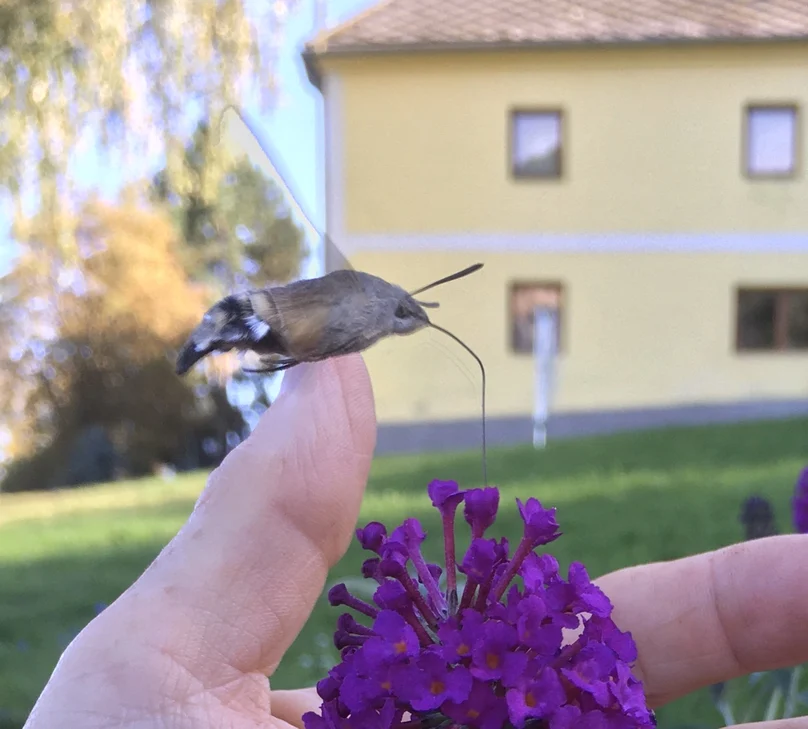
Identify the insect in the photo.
Macroglossum stellatarum
